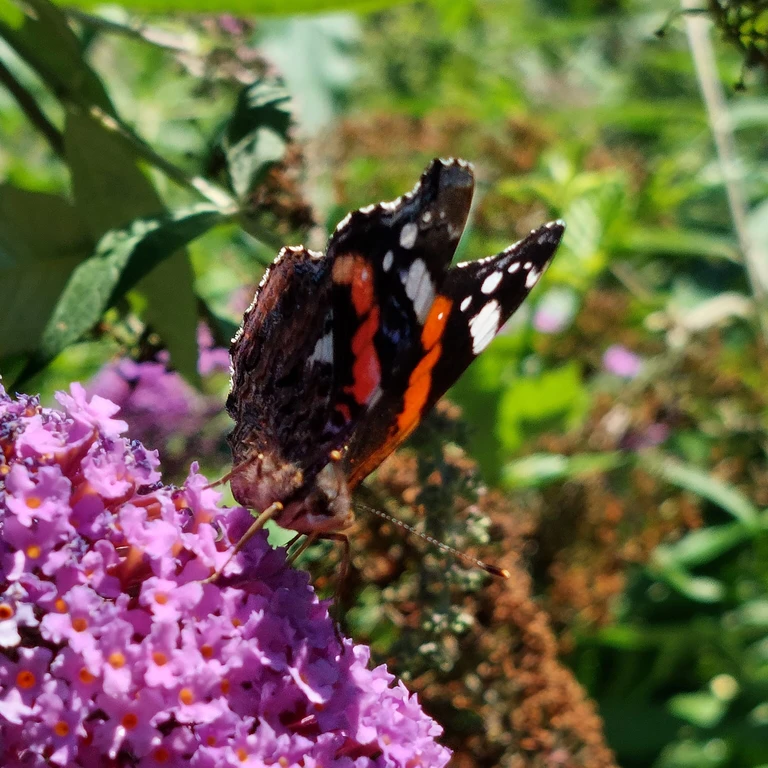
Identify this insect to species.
Vanessa atalanta
